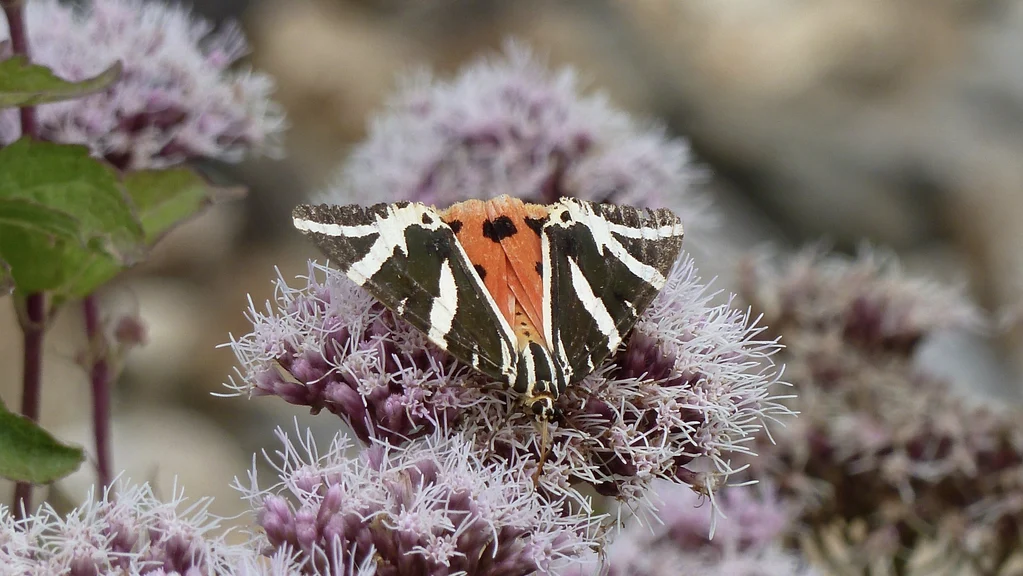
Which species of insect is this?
Euplagia quadripunctaria
